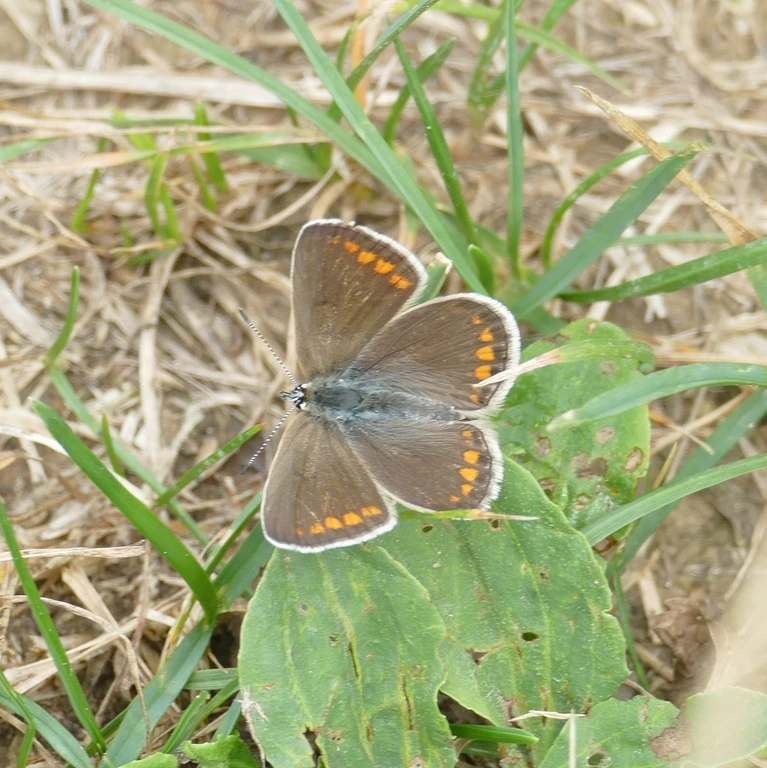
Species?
Aricia agestis/artaxerxes
